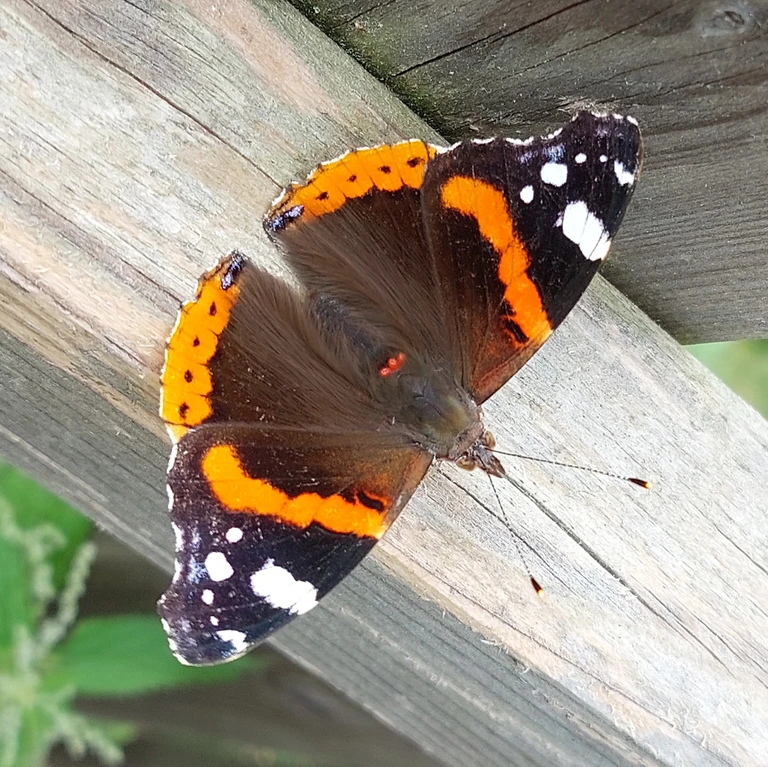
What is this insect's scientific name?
Vanessa atalanta
